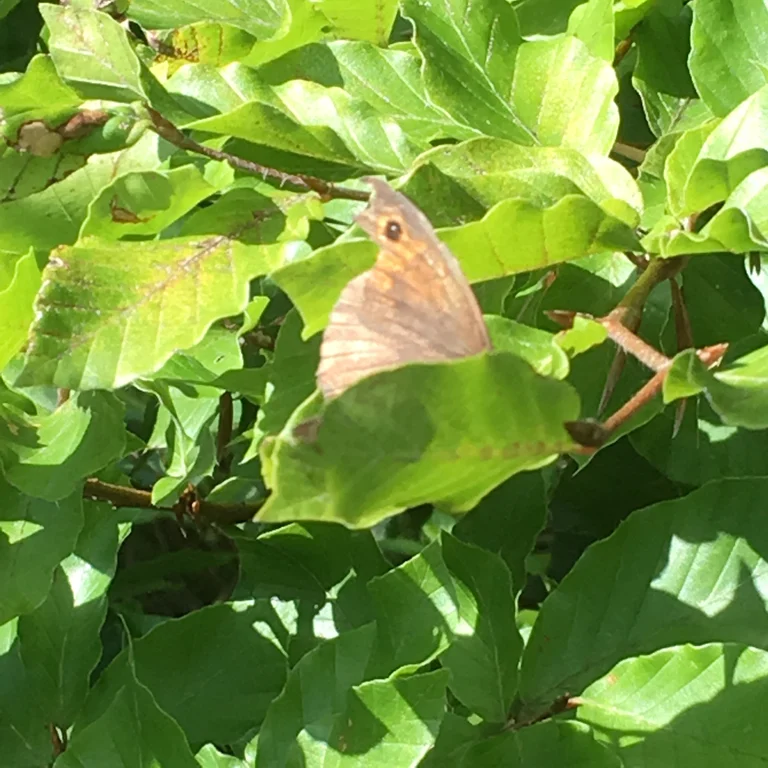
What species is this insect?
Maniola jurtina
